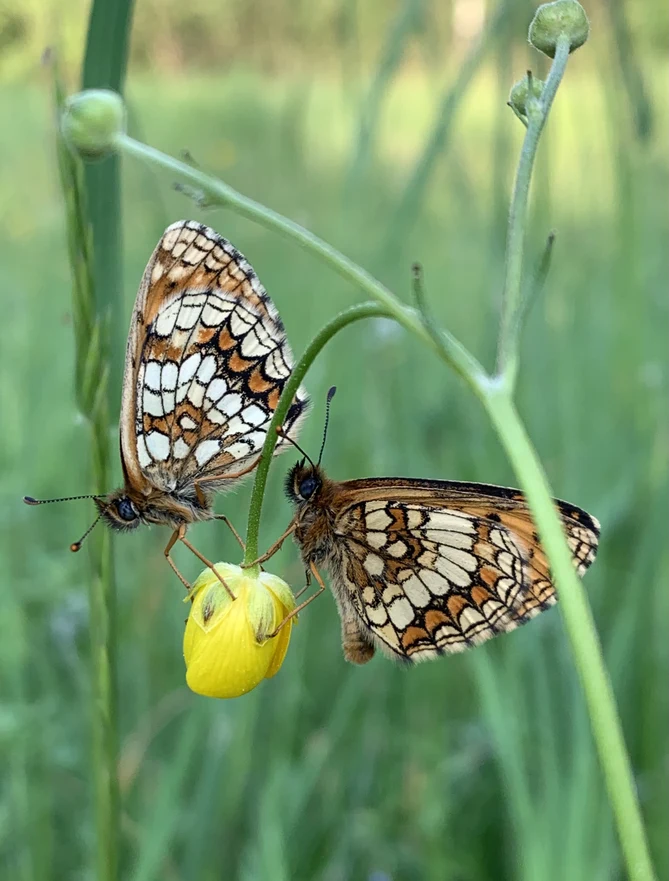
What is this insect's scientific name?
Melitaea athalia
